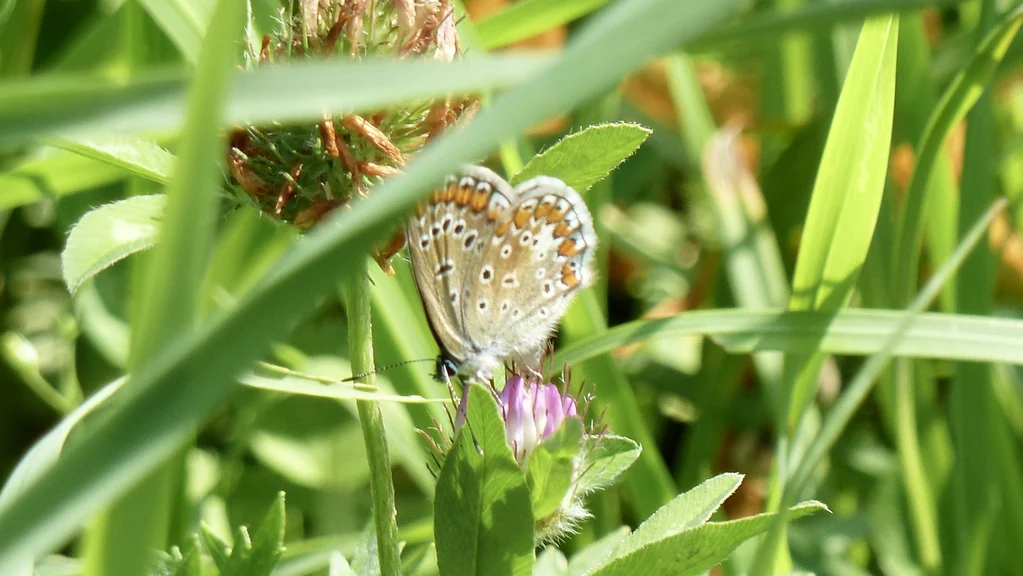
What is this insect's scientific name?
Polyommatus icarus
